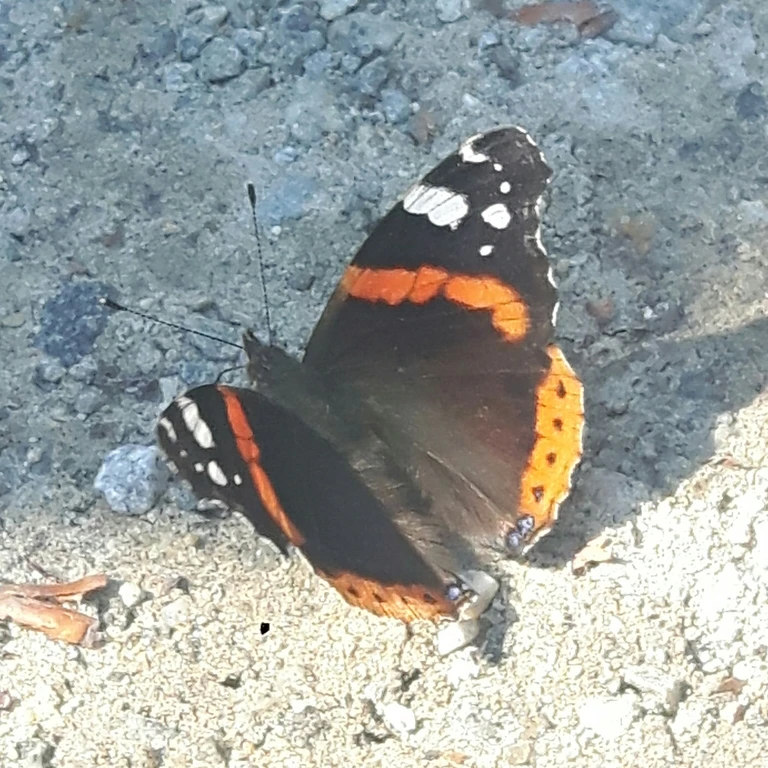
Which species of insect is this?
Vanessa atalanta
